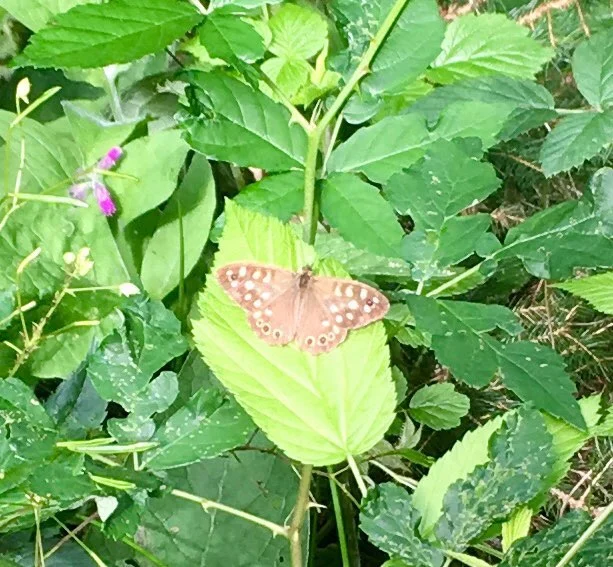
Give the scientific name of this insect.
Pararge aegeria
